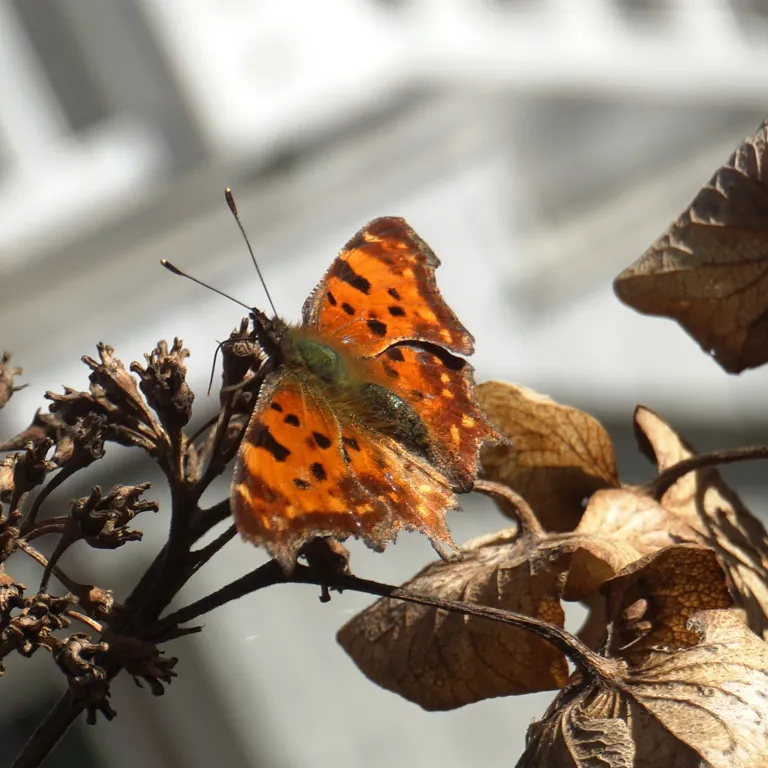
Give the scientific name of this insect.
Polygonia c-album
